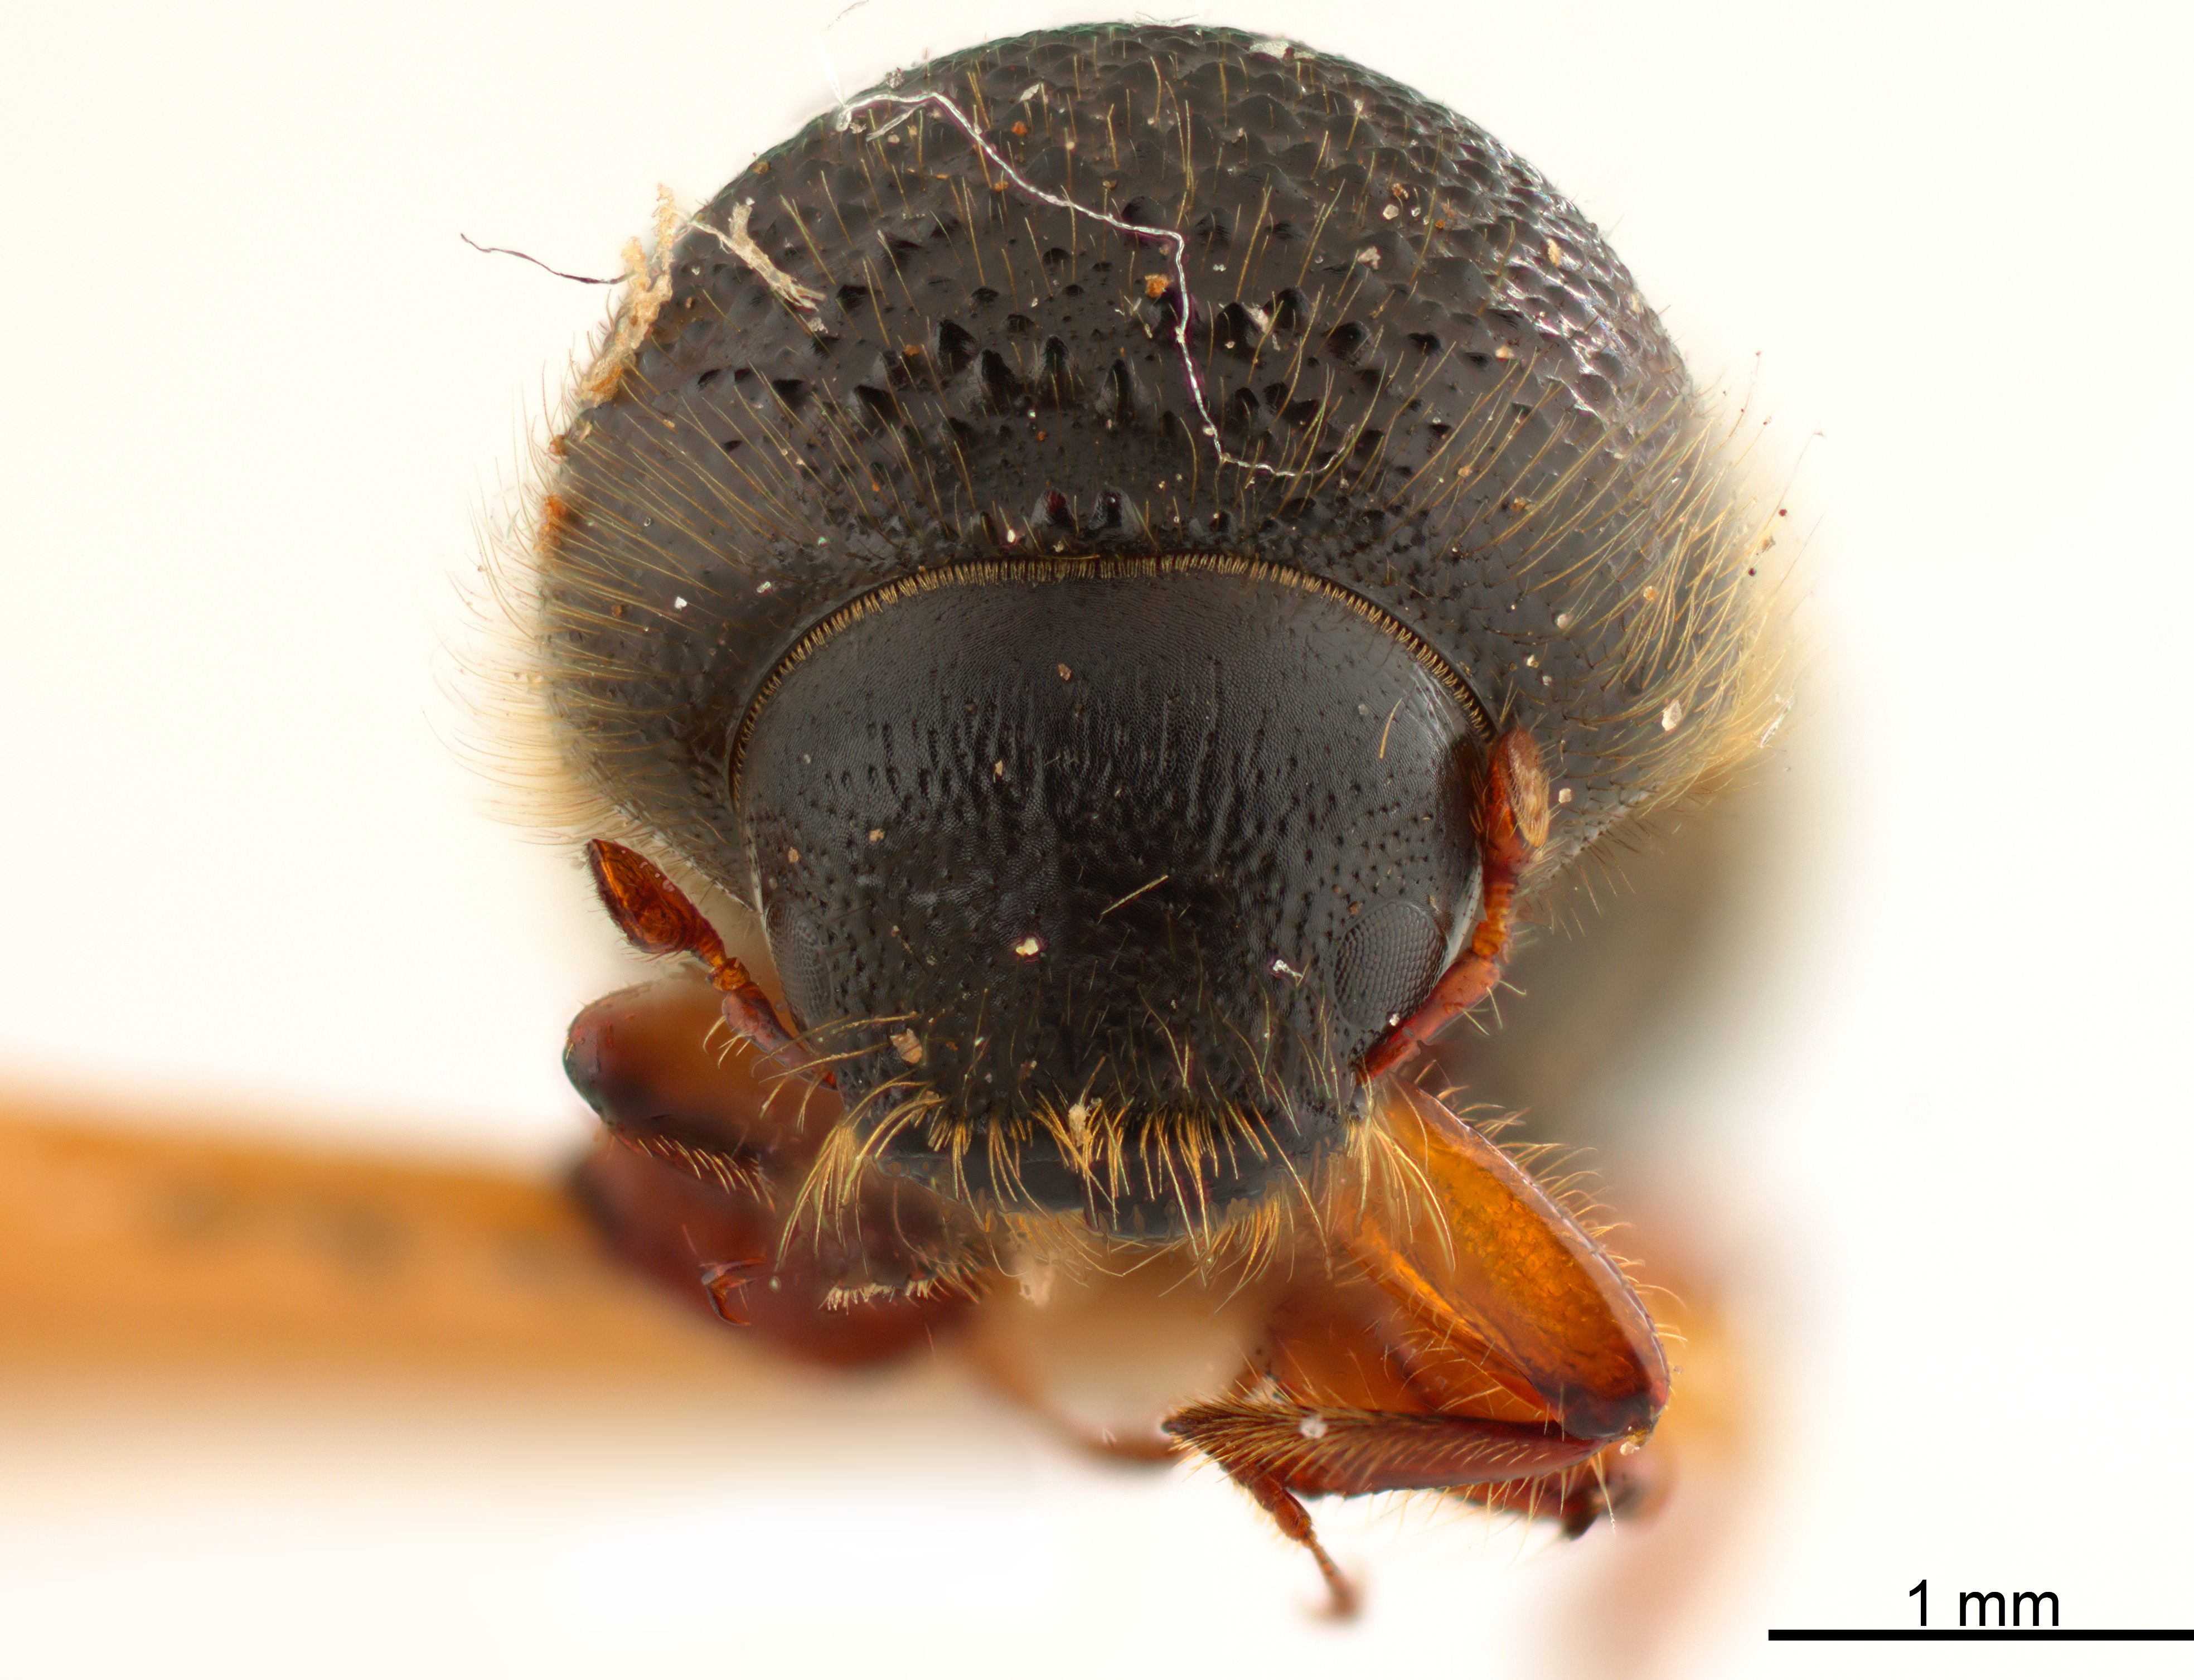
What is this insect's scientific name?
Hadrodemius comans
